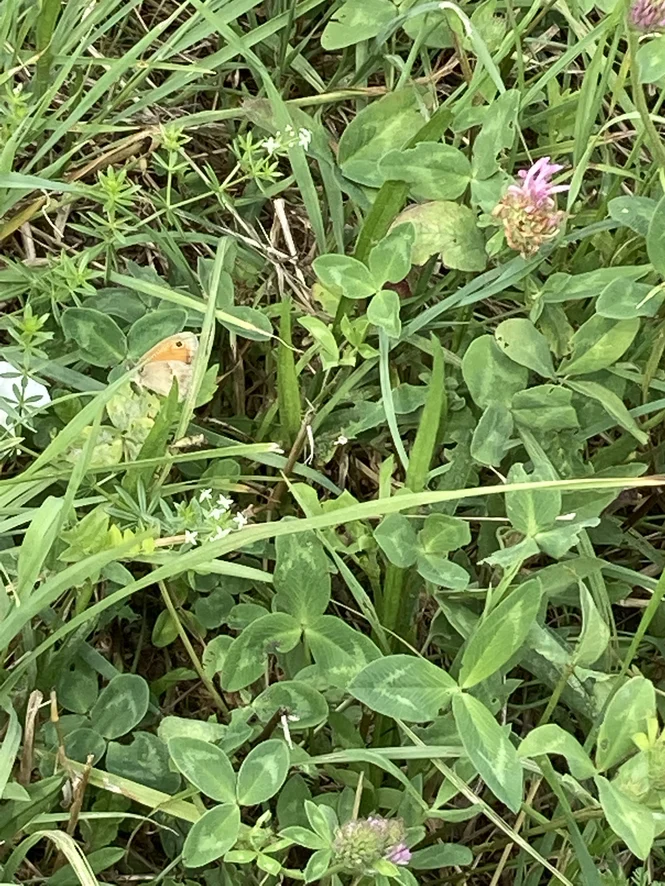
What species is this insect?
Coenonympha pamphilus
